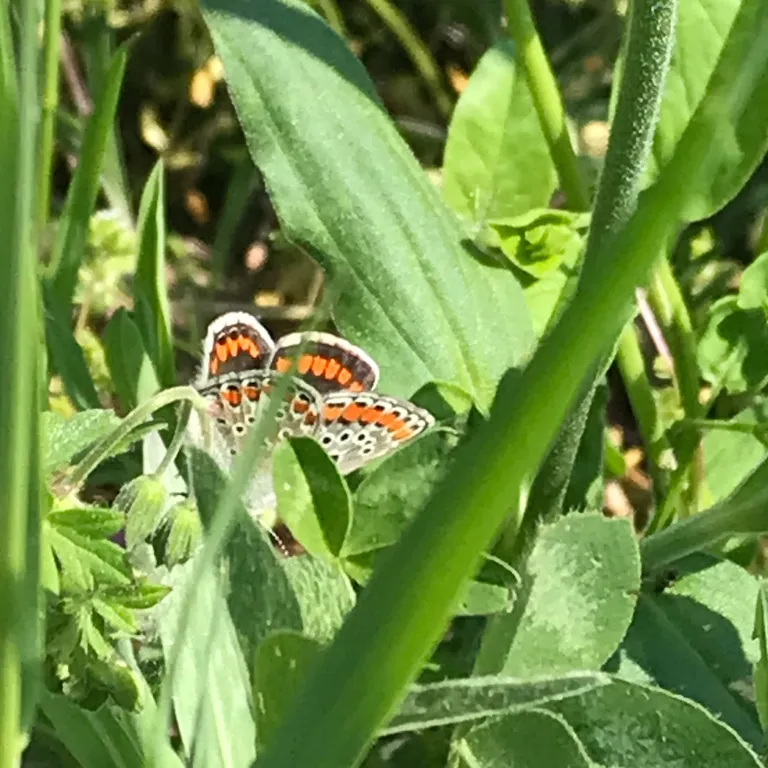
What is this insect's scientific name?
Aricia agestis/artaxerxes
